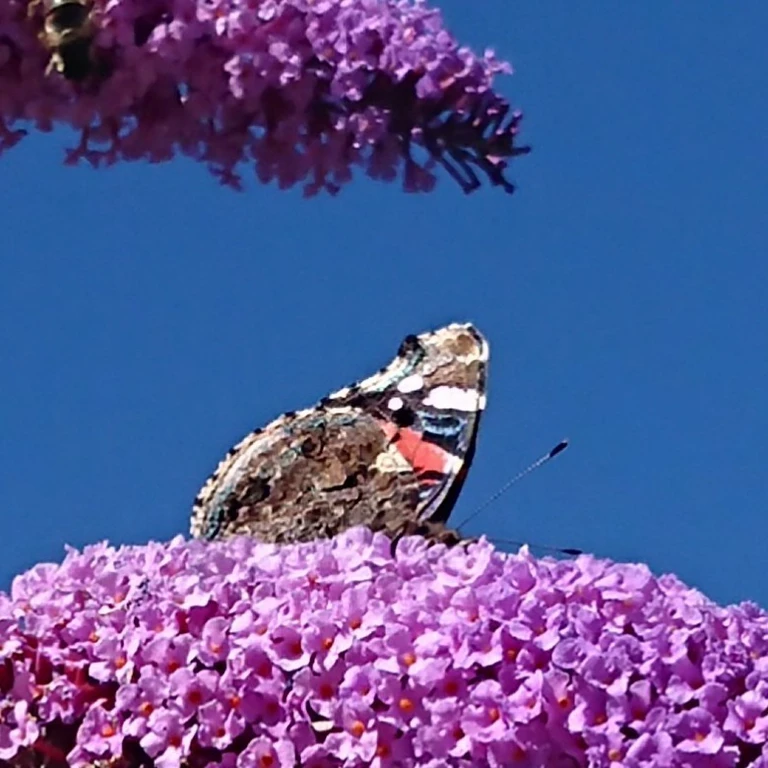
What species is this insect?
Vanessa atalanta
